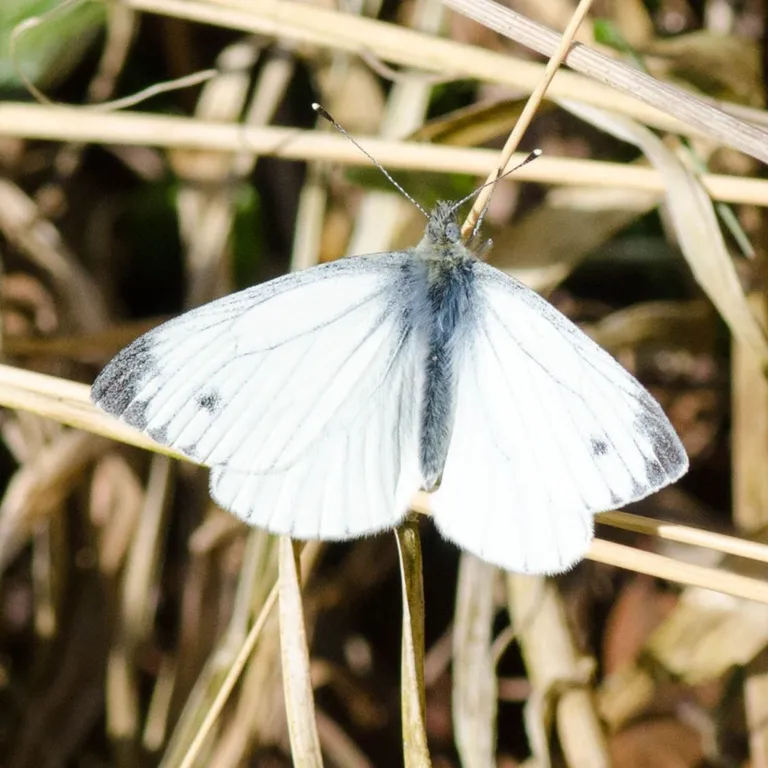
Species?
Pieris napi
